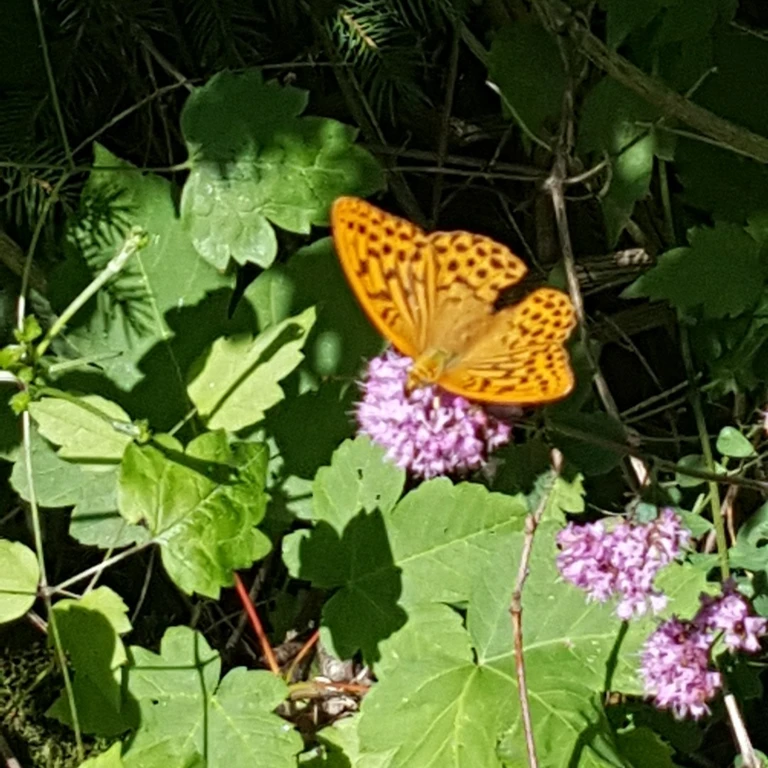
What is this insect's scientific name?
Argynnis paphia
